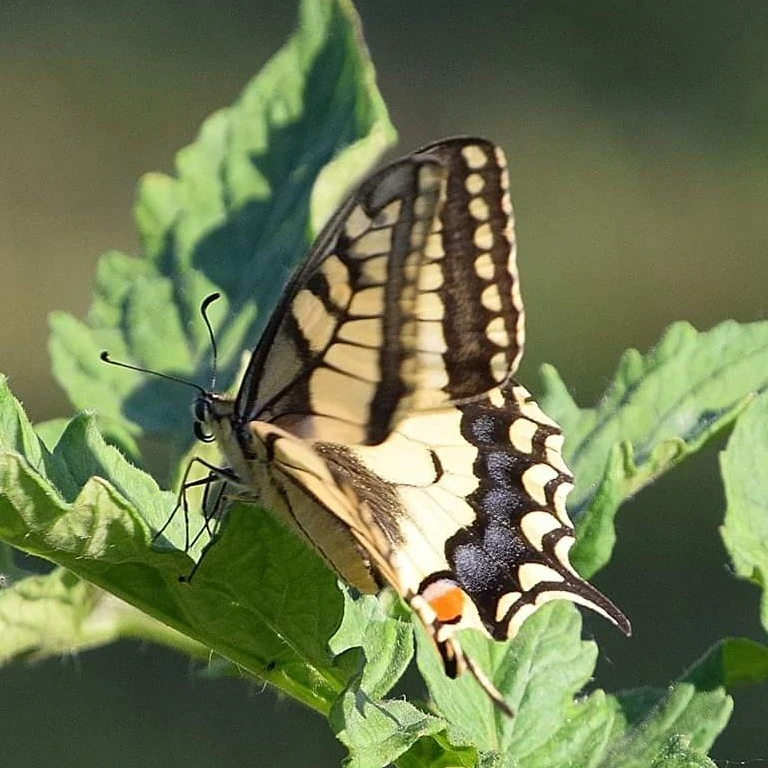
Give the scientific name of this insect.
Papilio machaon
